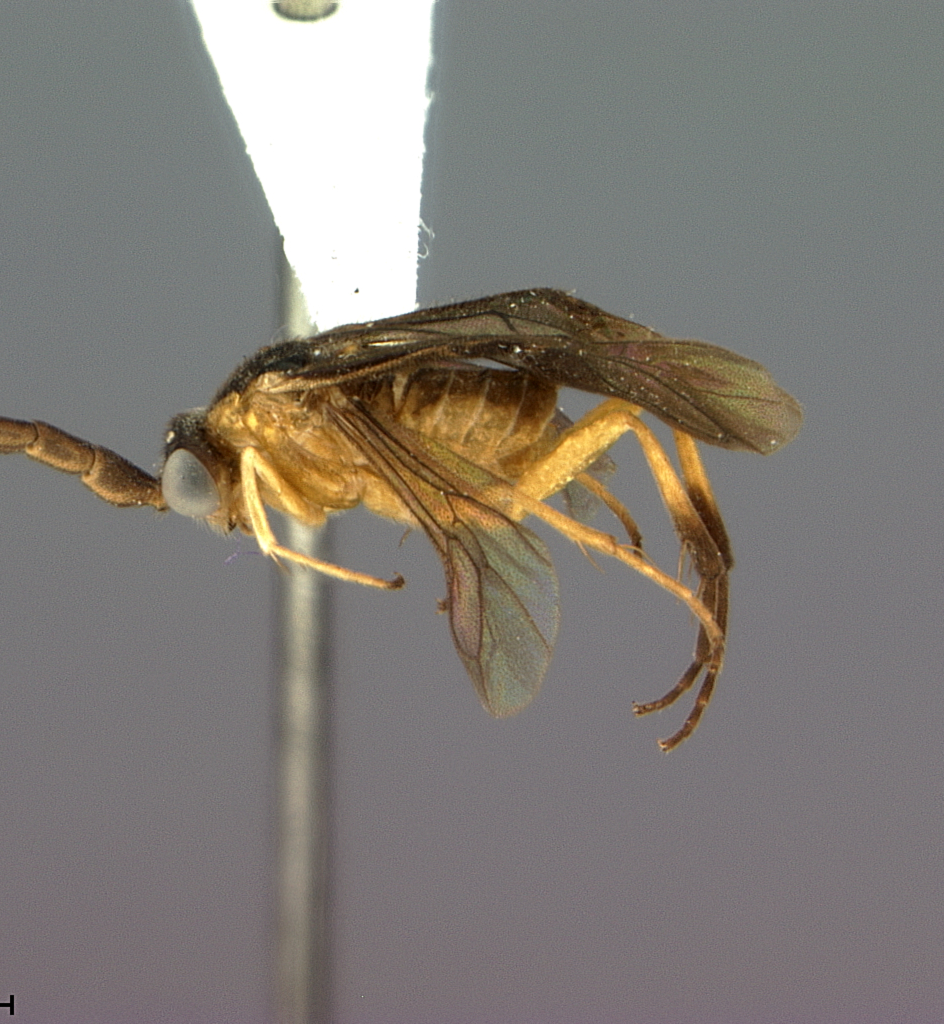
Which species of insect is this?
Acorduloceridea sinta
